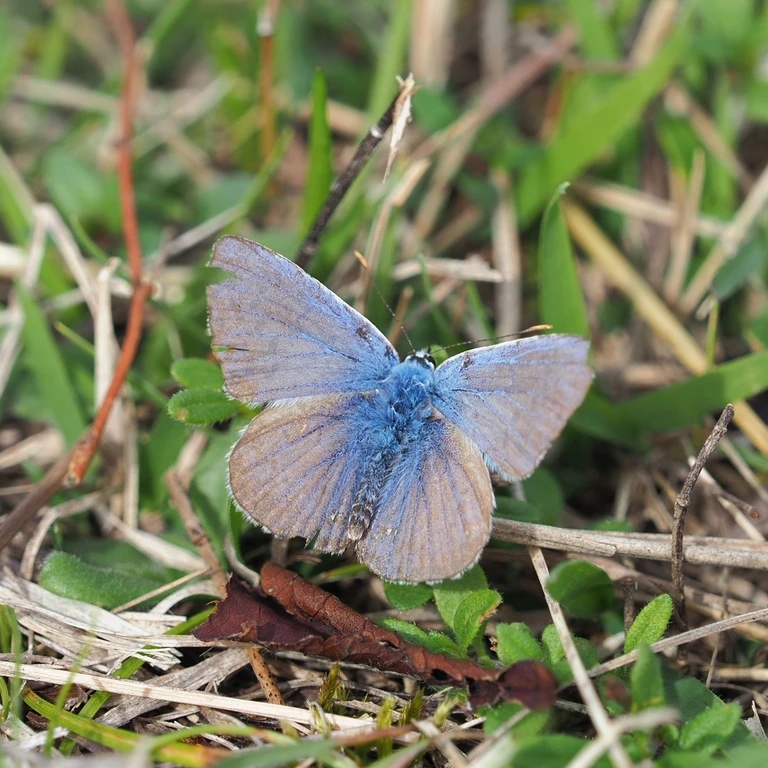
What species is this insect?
Polyommatus icarus
